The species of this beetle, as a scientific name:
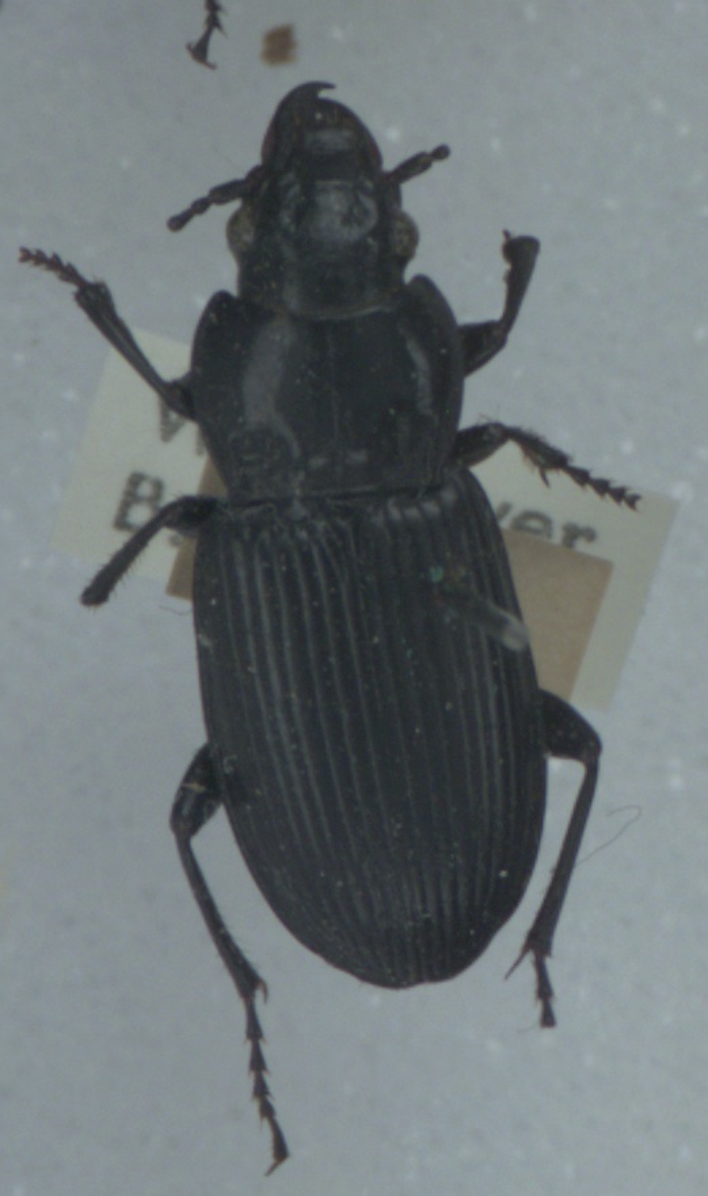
Pterostichus niger
